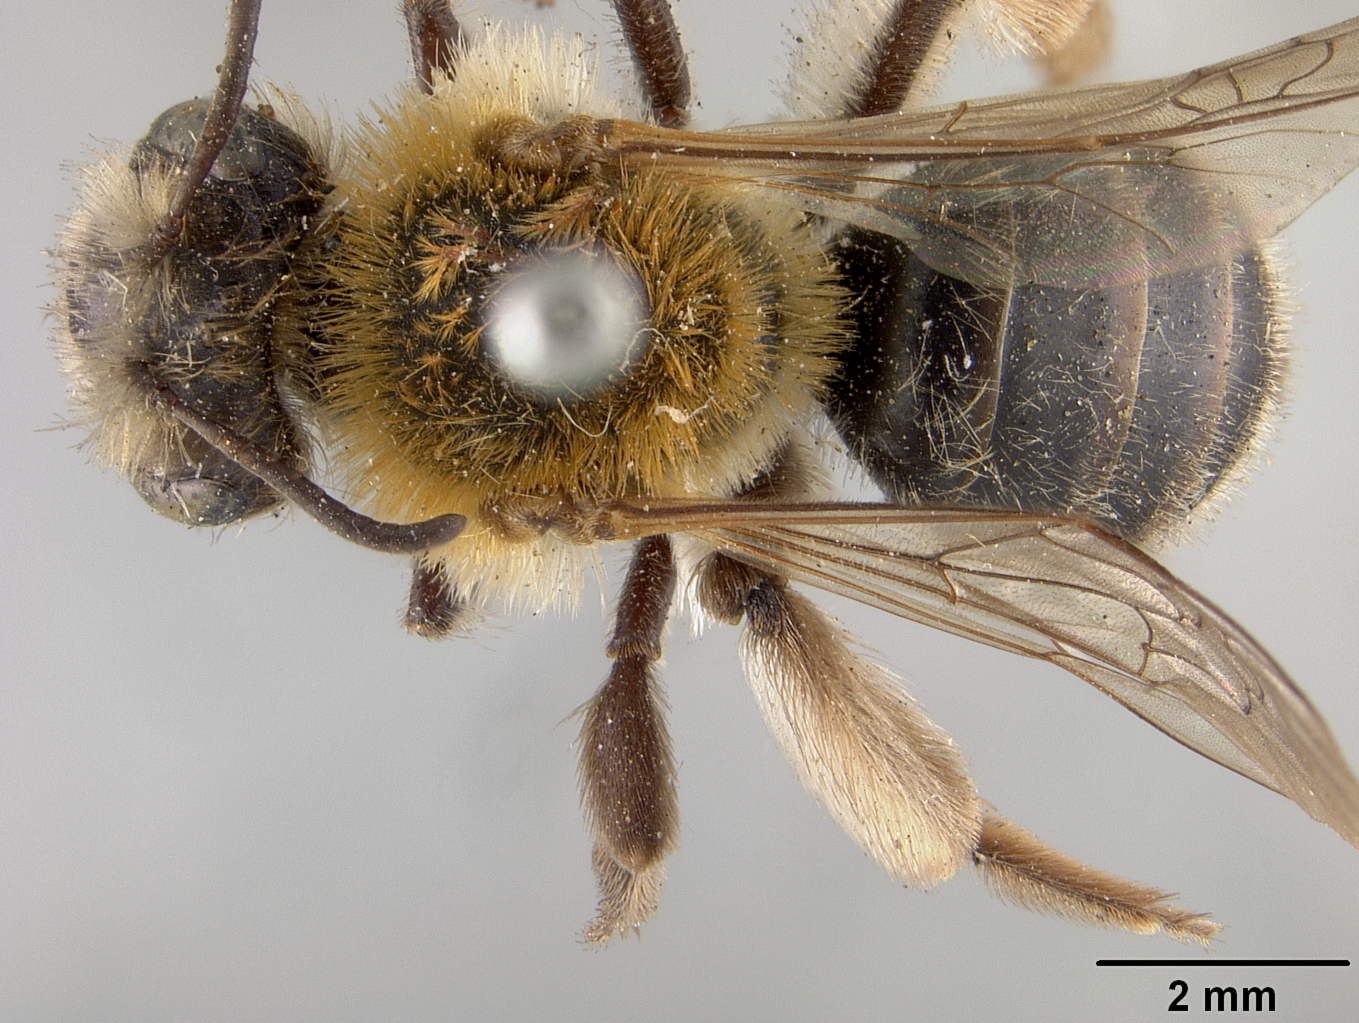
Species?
Andrena angelesia
